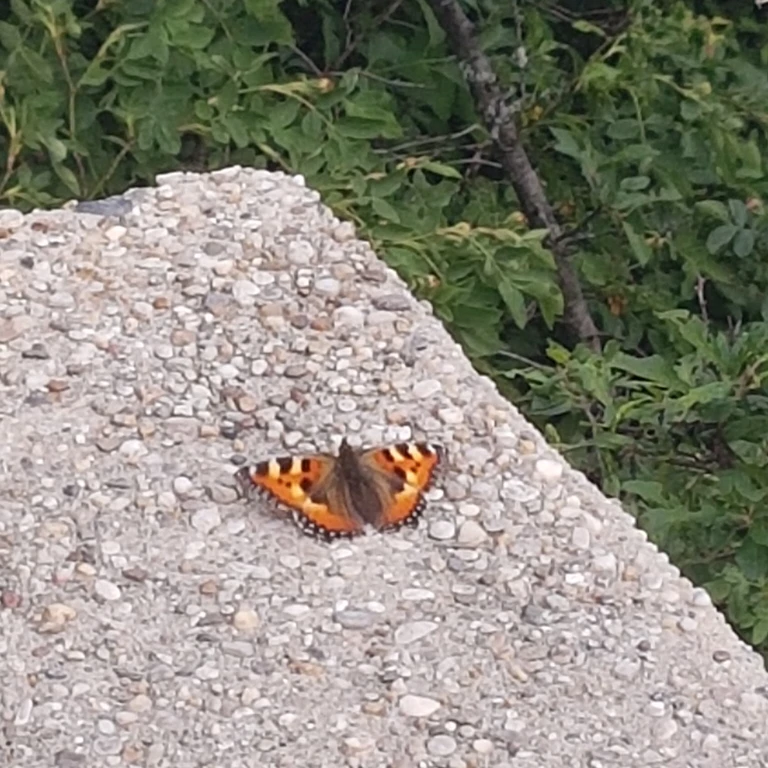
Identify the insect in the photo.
Aglais urticae
